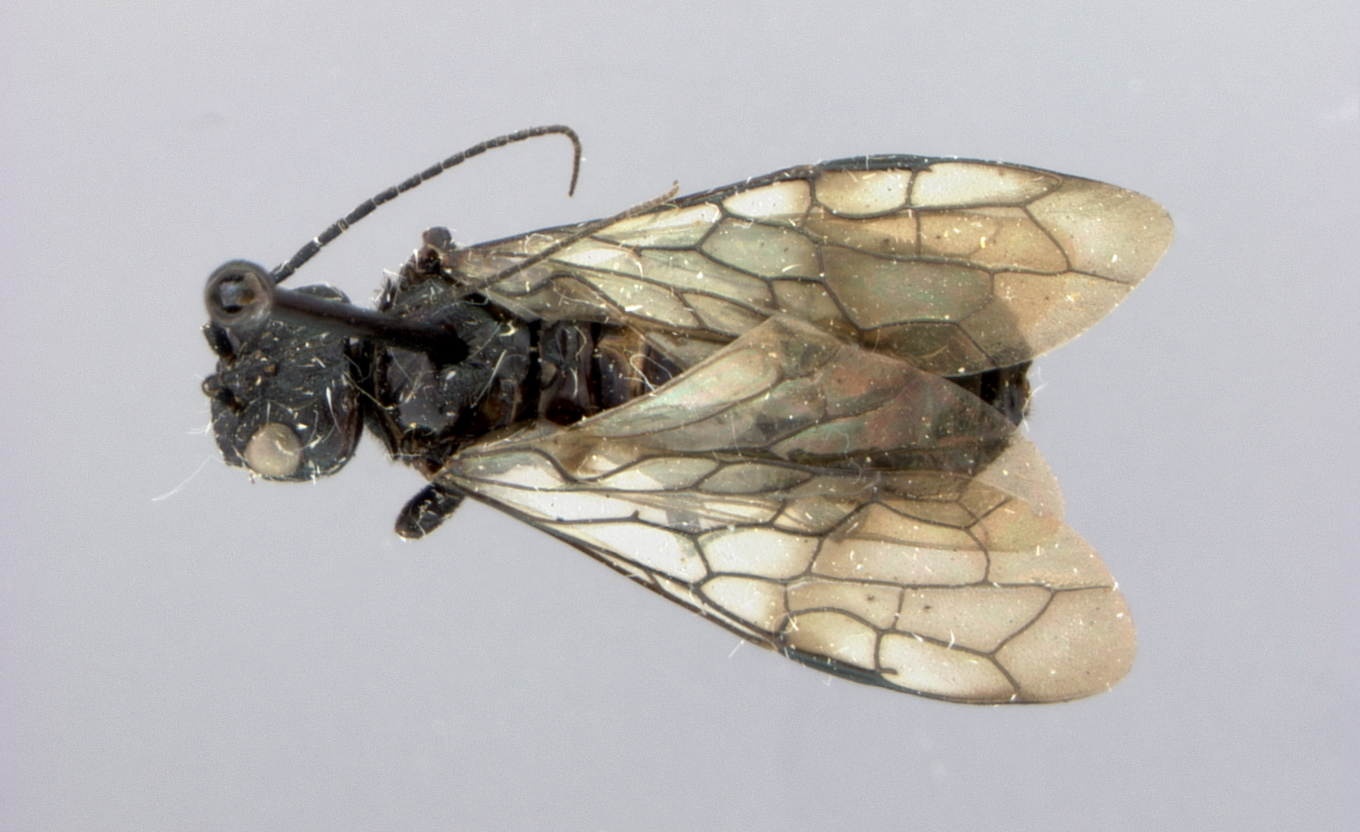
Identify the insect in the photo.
Cephalacia nigra
